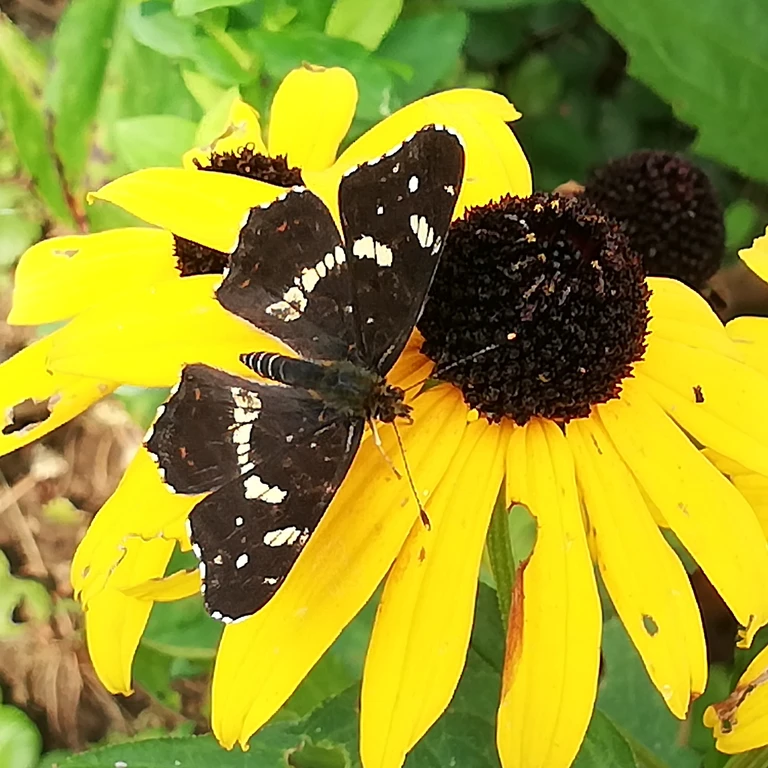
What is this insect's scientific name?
Araschnia levana
